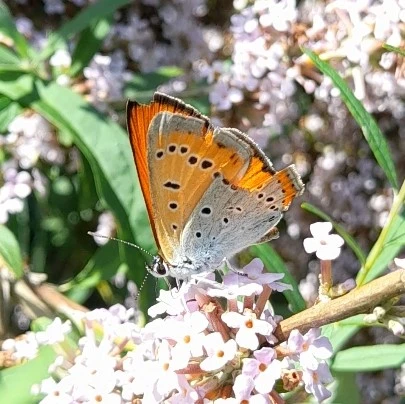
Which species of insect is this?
Lycaena dispar
